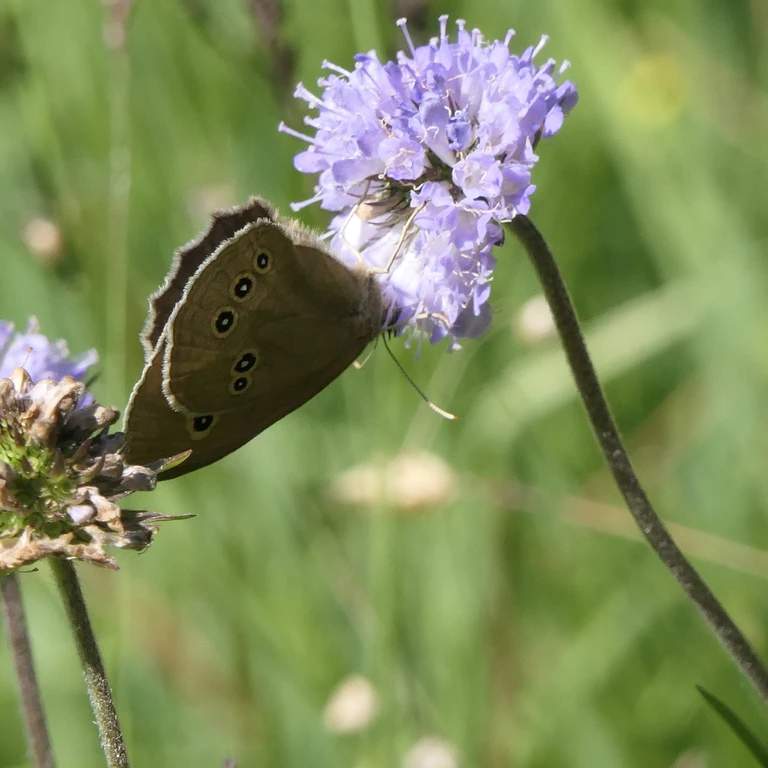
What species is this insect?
Aphantopus hyperantus
